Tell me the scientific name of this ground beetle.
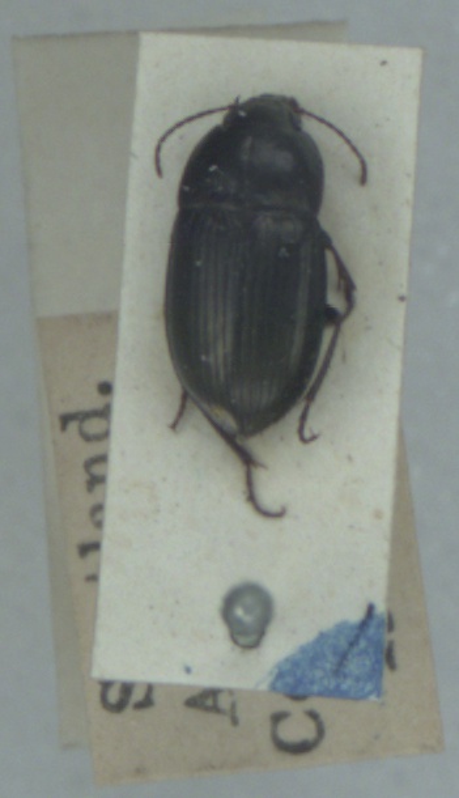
Amara lunicollis
